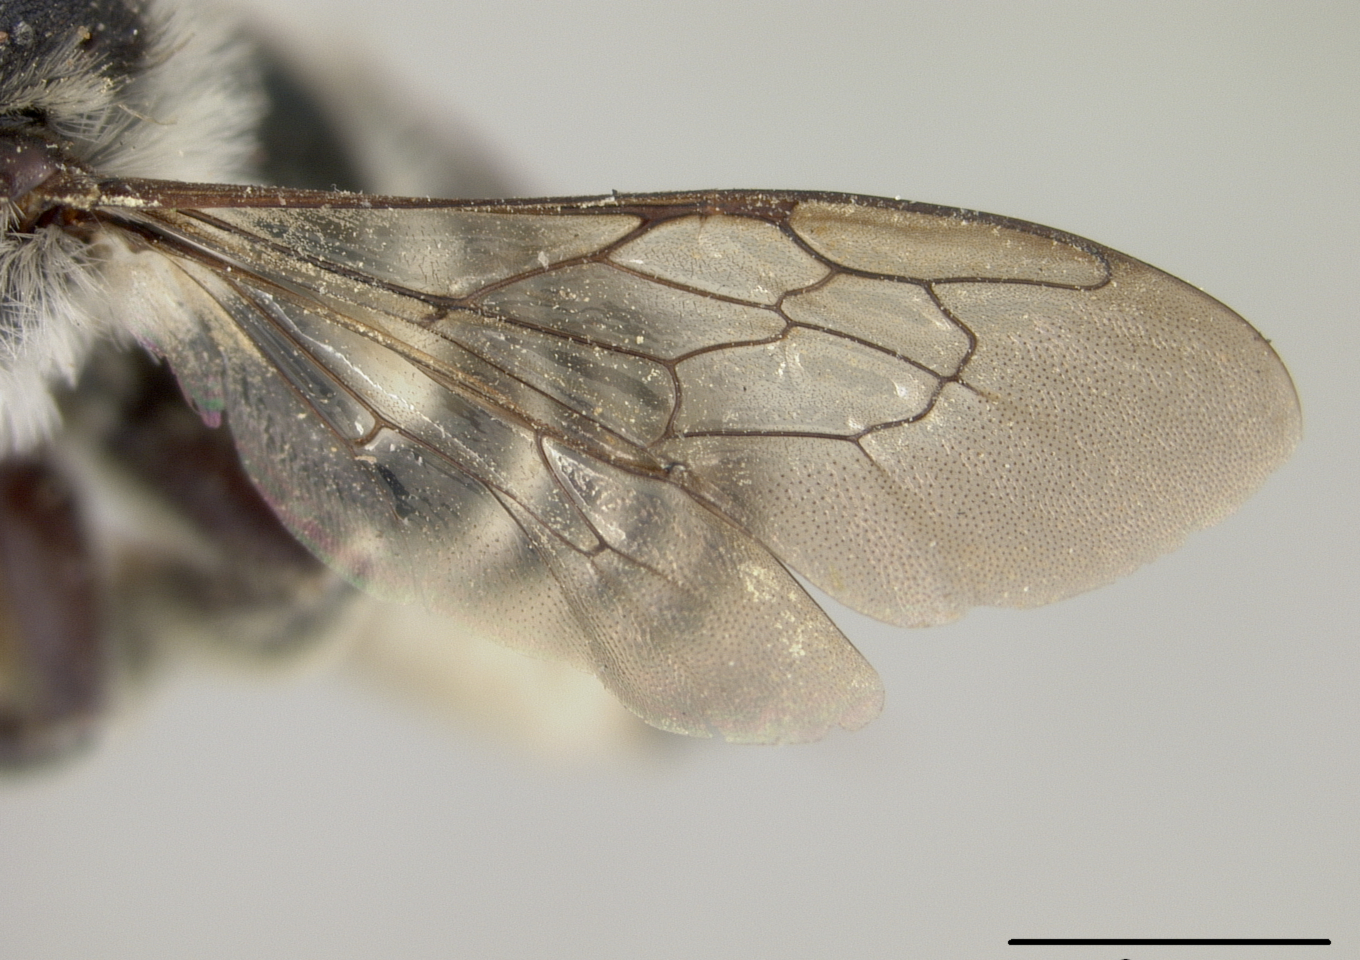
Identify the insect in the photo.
Megachile integrella
